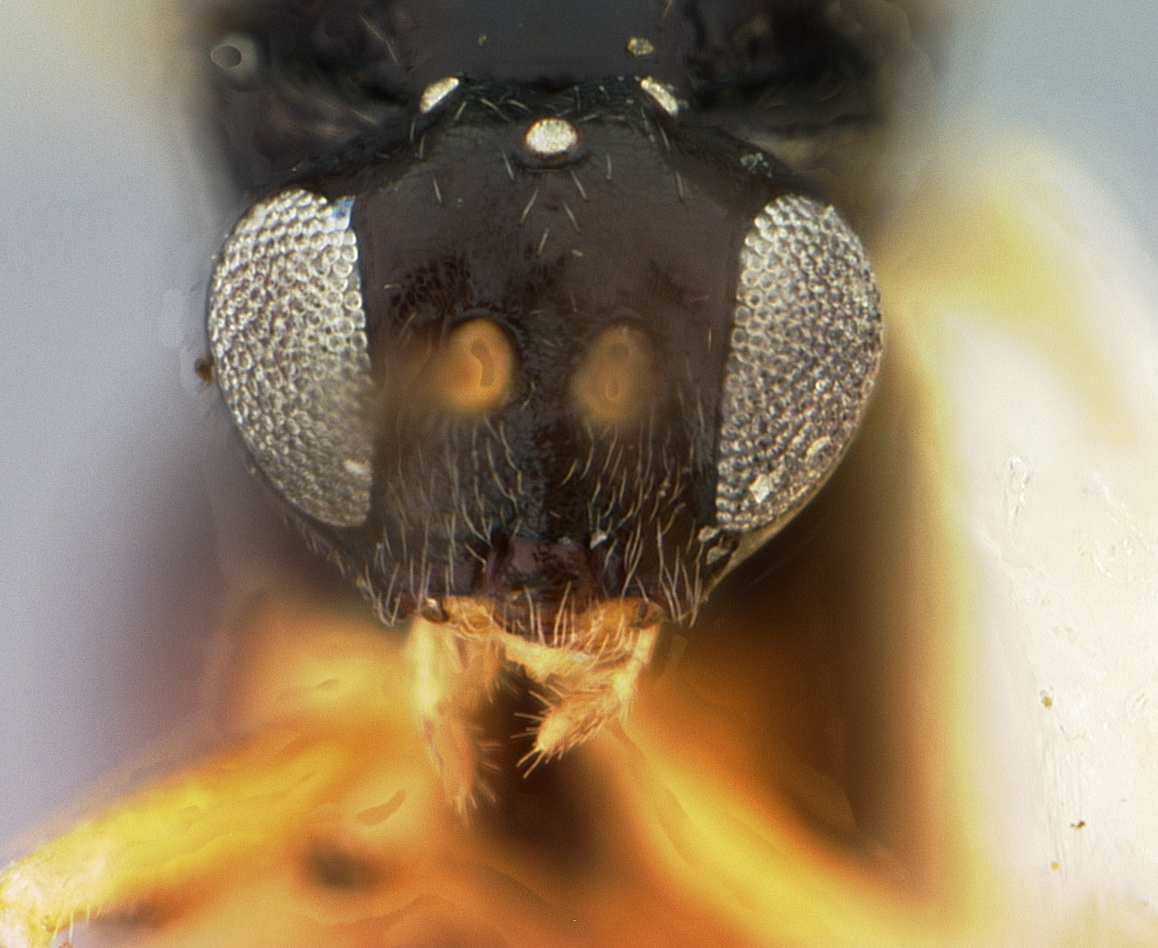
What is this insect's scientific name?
Liodora comata
